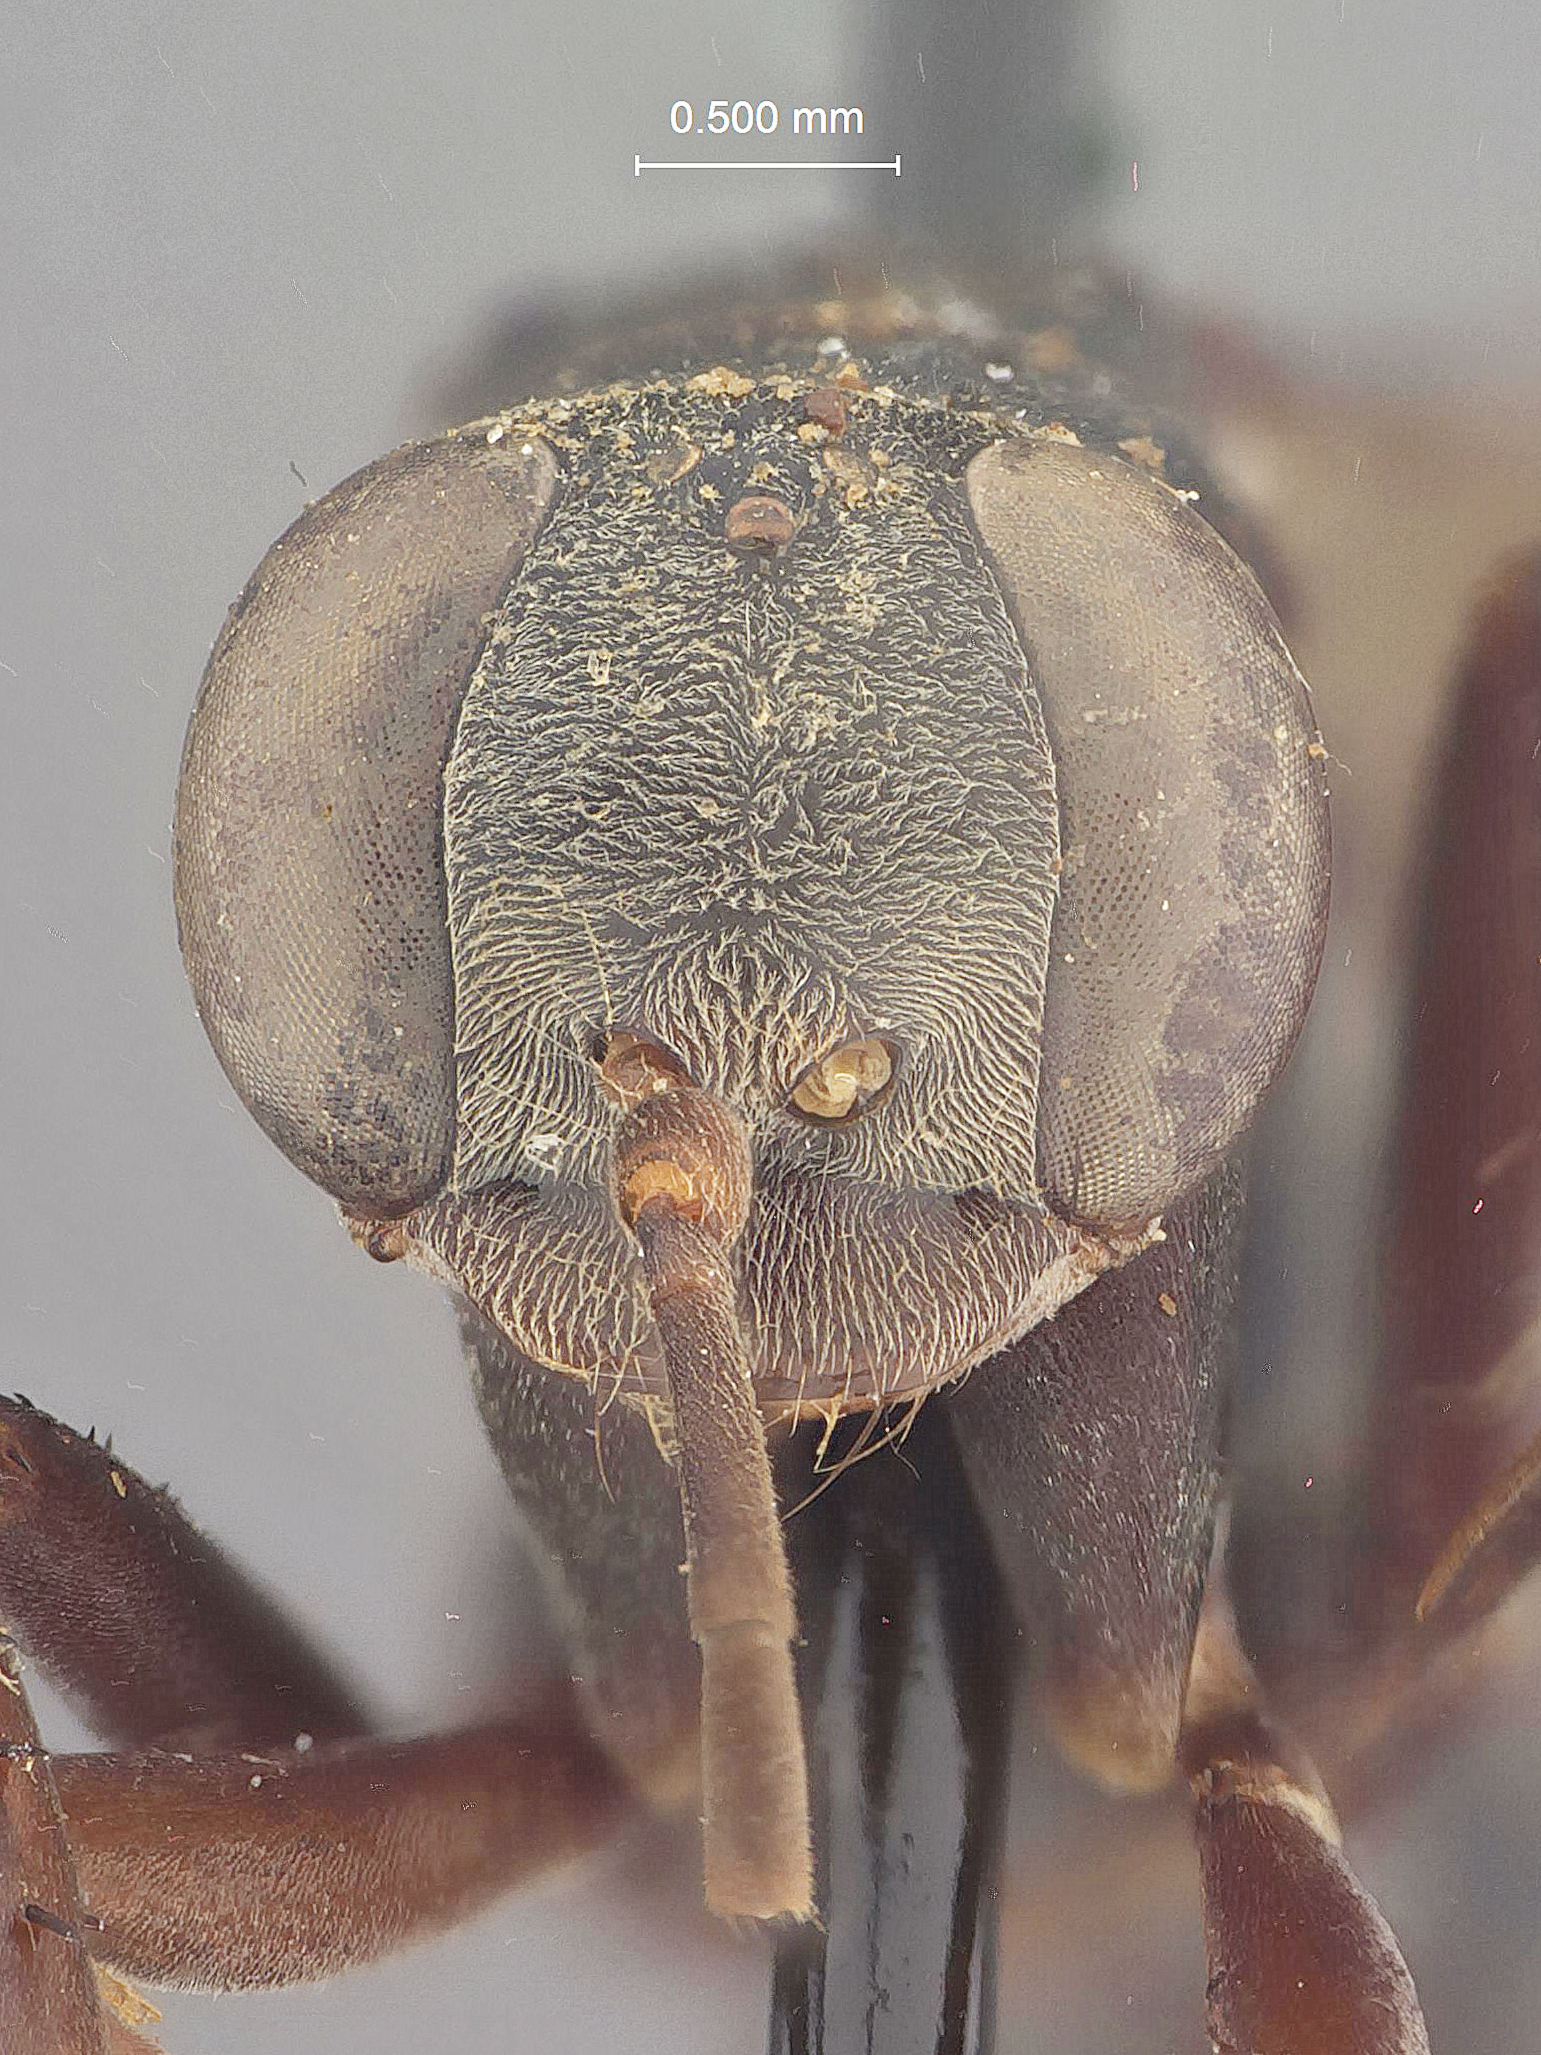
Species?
Gymnochares persimilis
